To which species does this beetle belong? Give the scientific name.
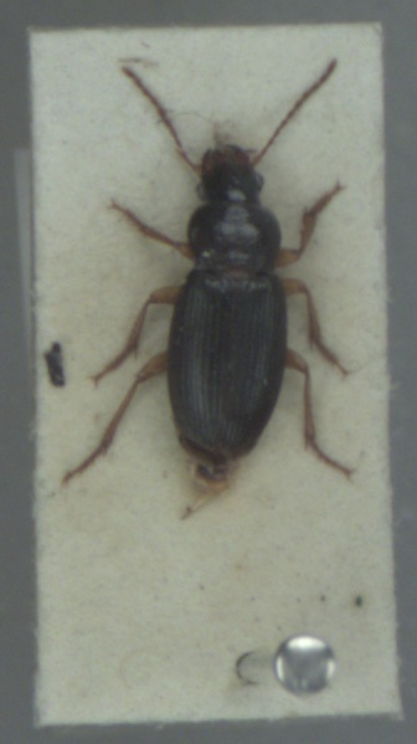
Ophonus rufibarbis
